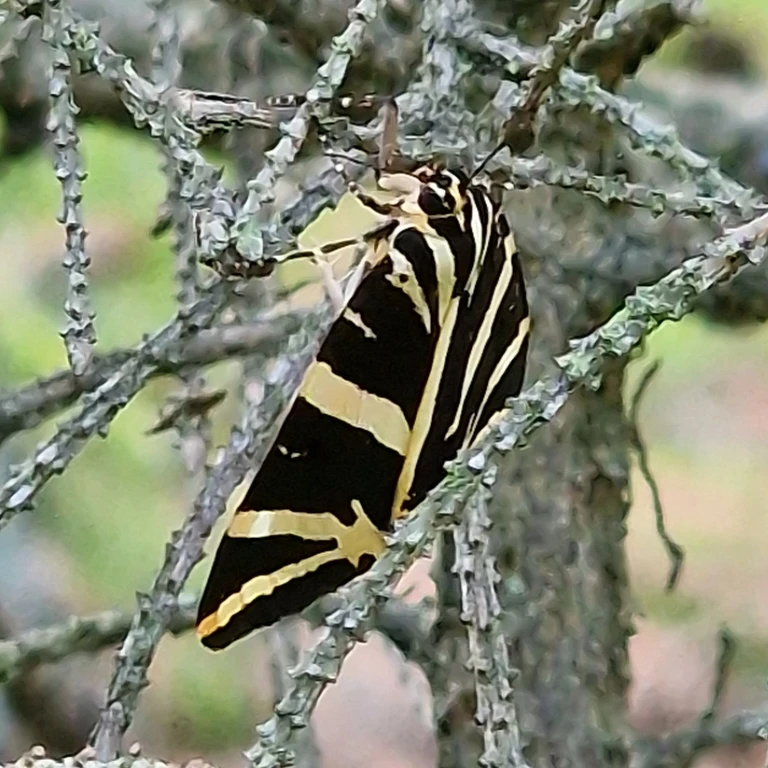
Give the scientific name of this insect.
Euplagia quadripunctaria
